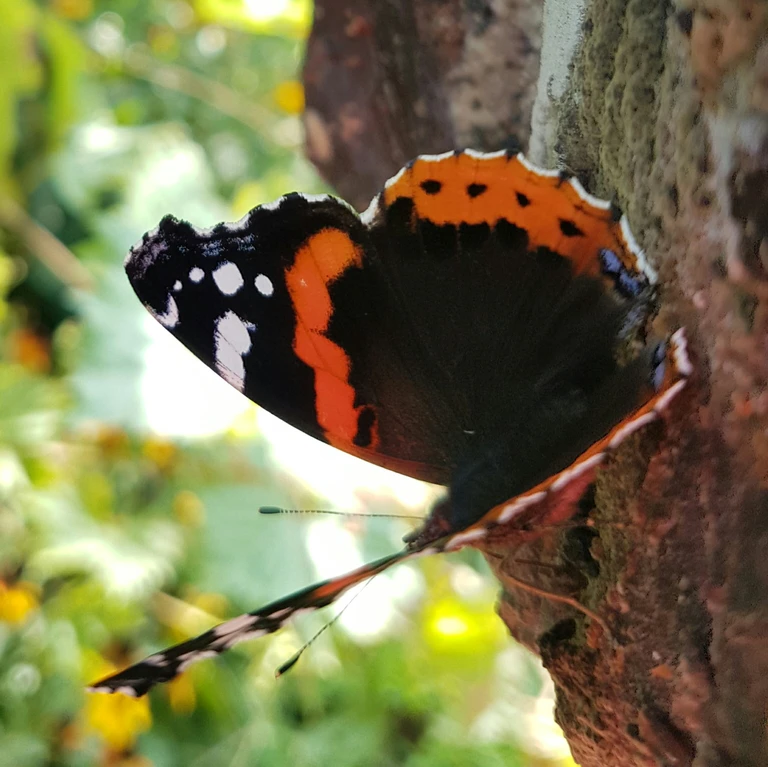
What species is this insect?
Vanessa atalanta
